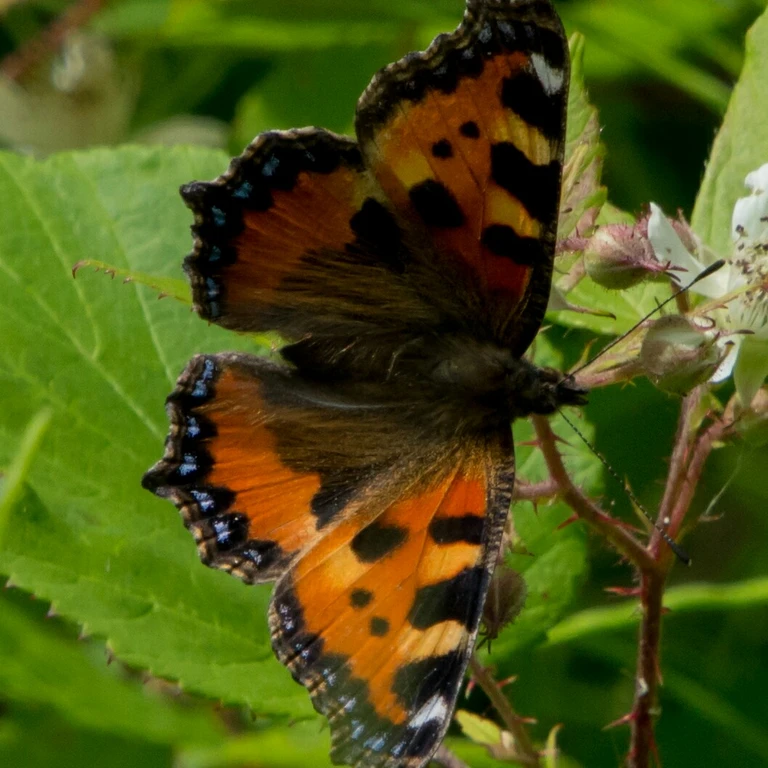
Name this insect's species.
Aglais urticae
